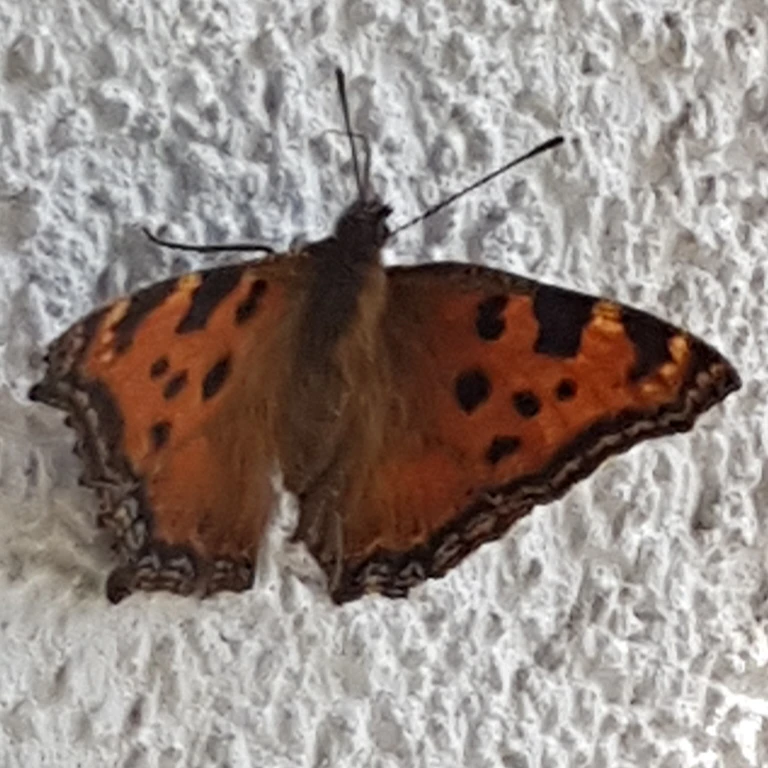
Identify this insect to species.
Nymphalis polychloros
